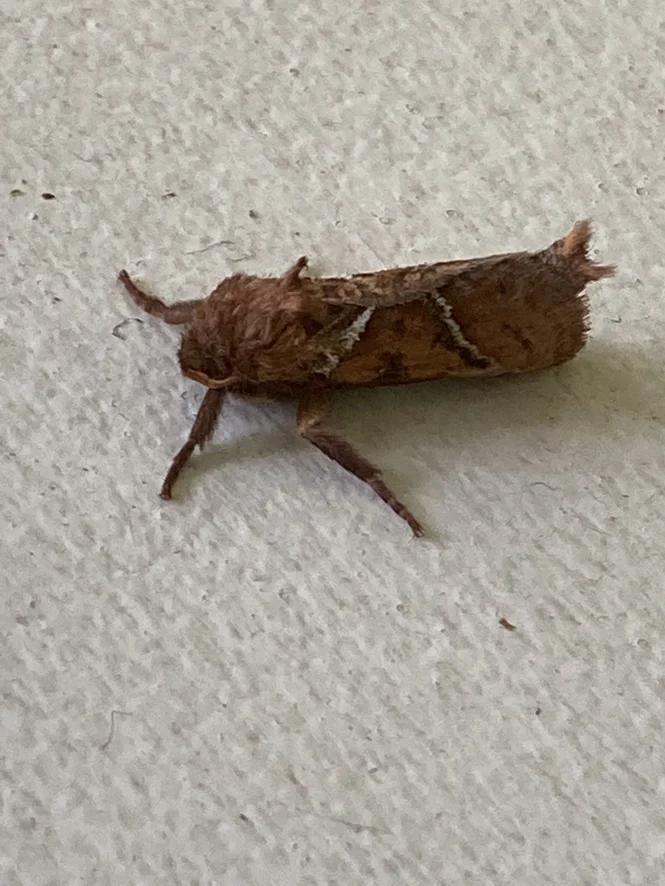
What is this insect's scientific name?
Triodia sylvina
